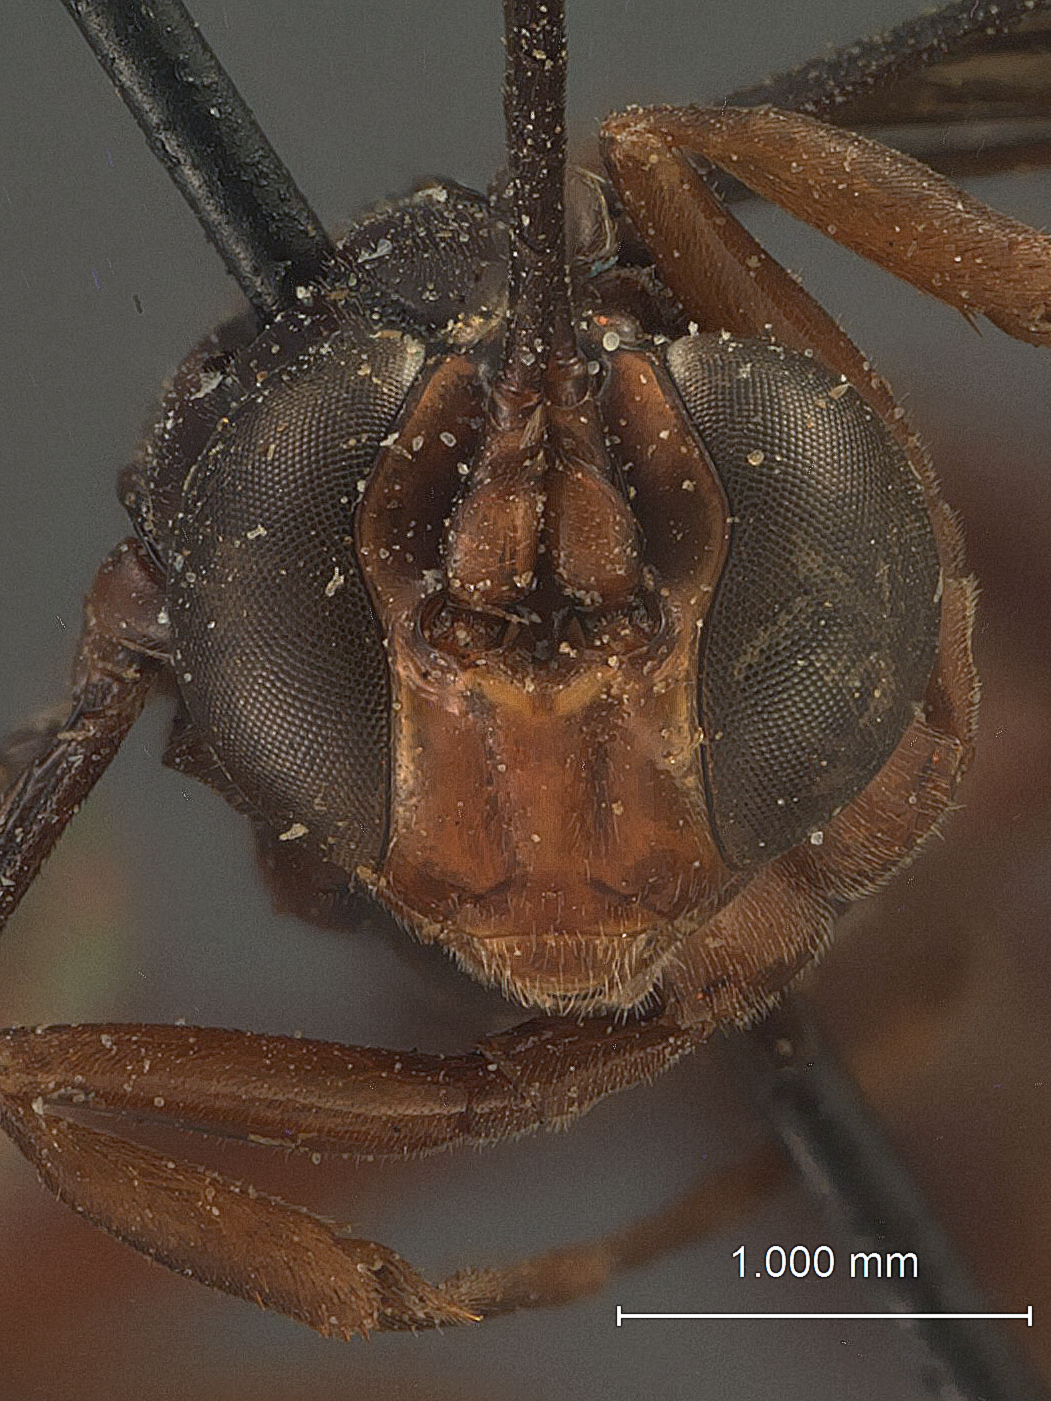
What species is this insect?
Lissopimpla nigricans
